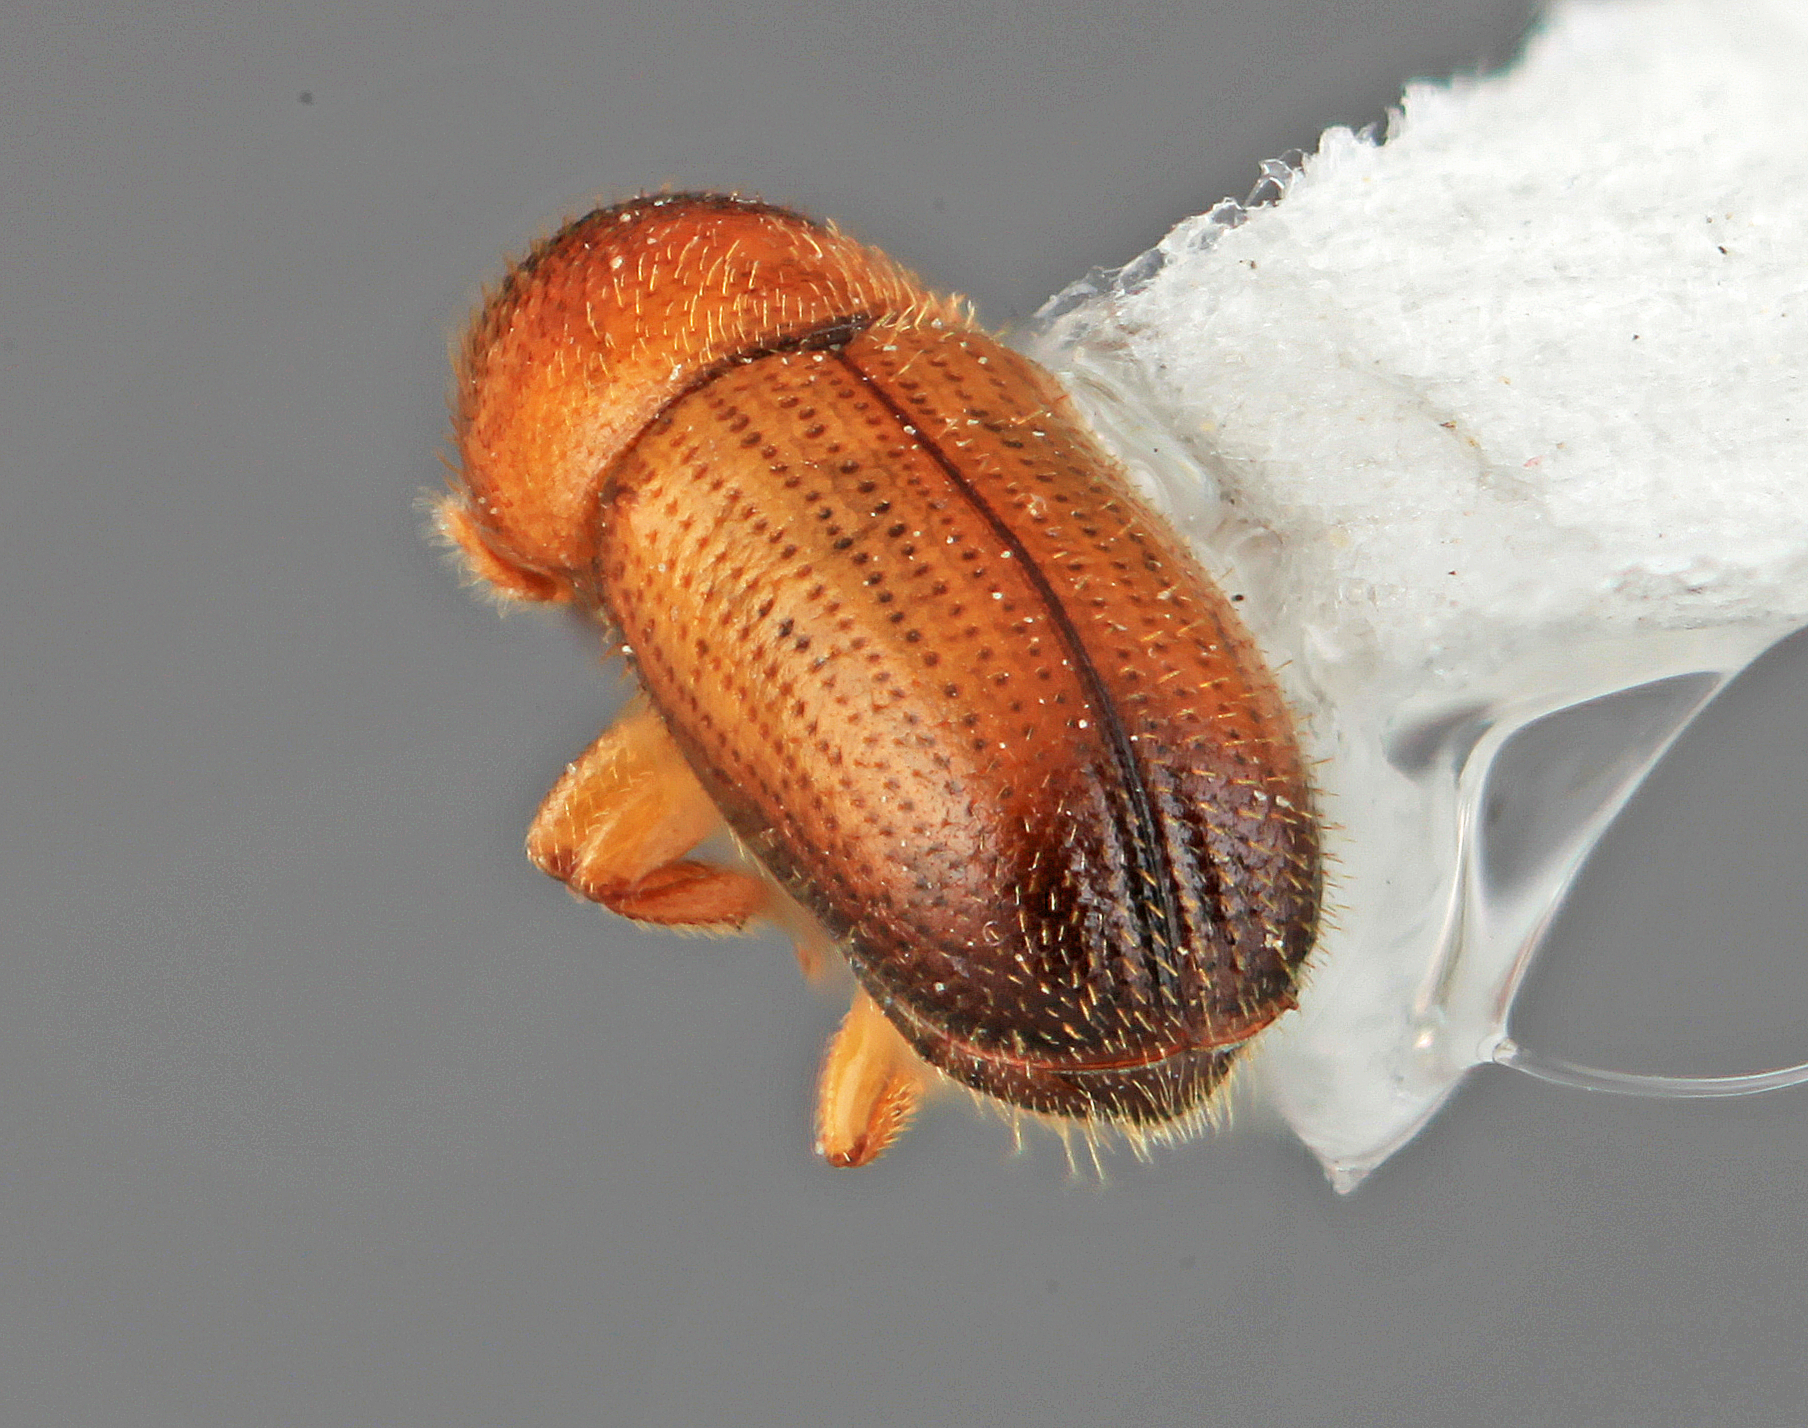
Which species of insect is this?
Phloeoterus burserae
